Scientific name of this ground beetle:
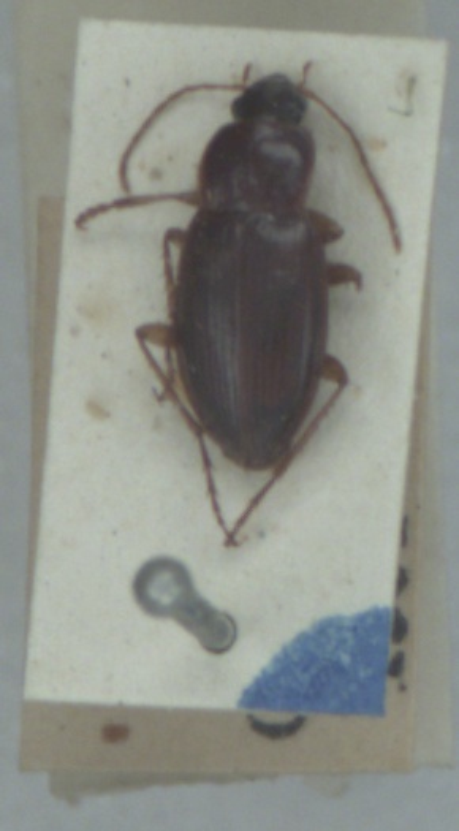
Calathus mollis
